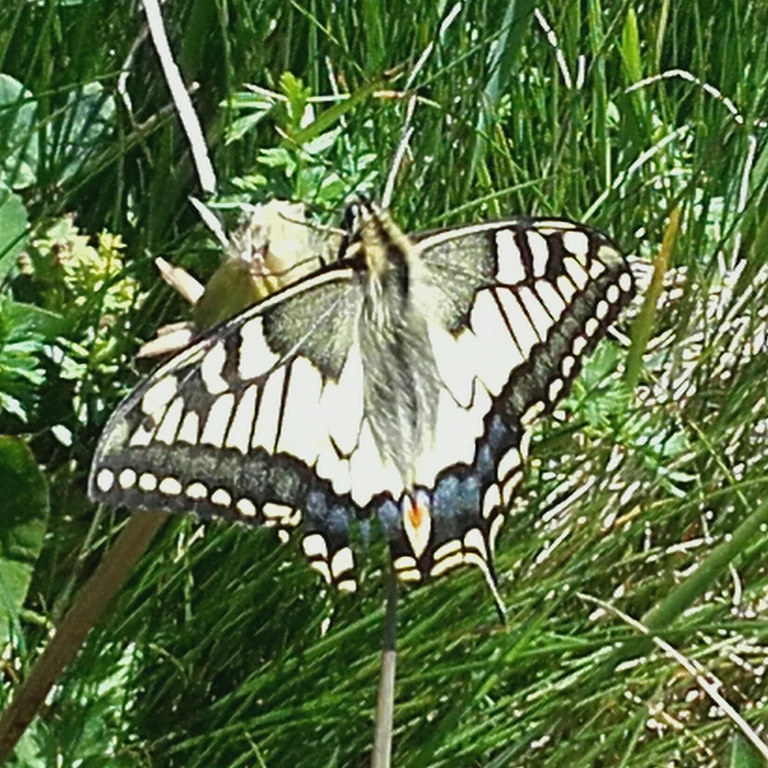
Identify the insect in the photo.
Papilio machaon
